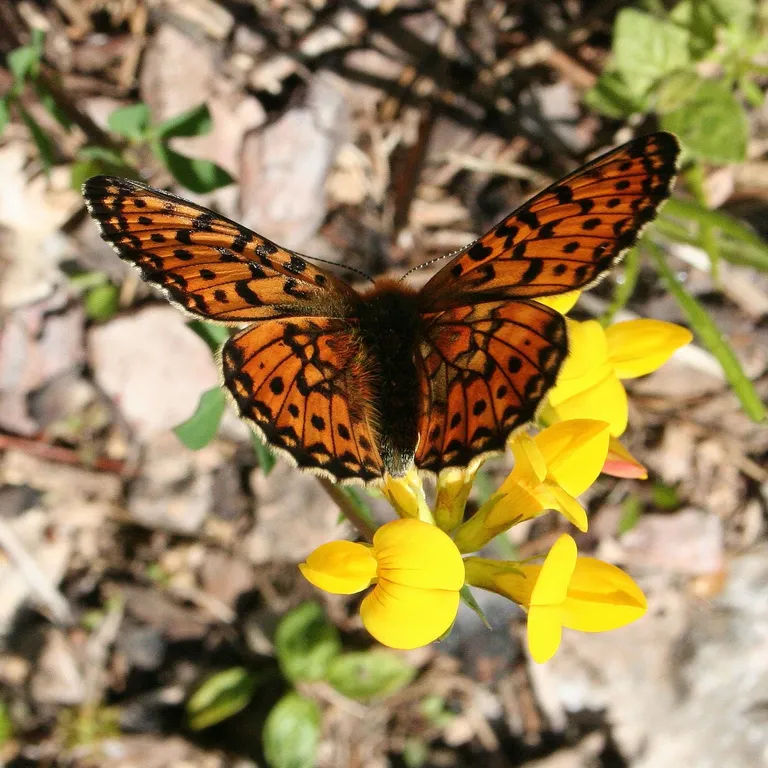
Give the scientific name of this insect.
Boloria euphrosyne (also Clossiana euphrosyne)
